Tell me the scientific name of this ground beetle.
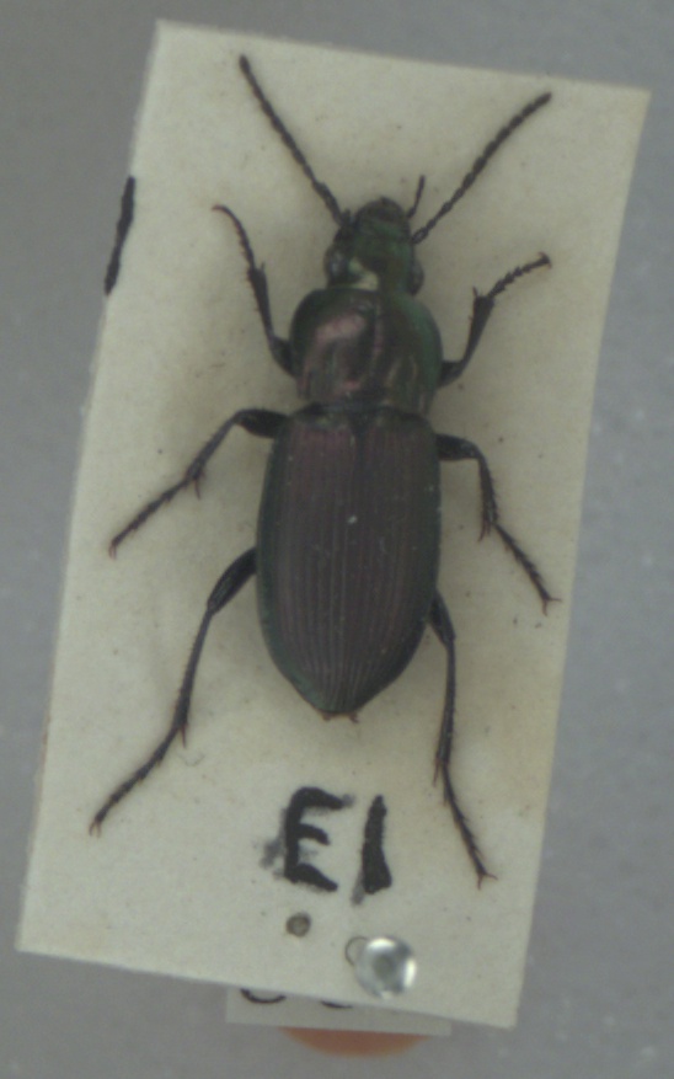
Poecilus lepidus
